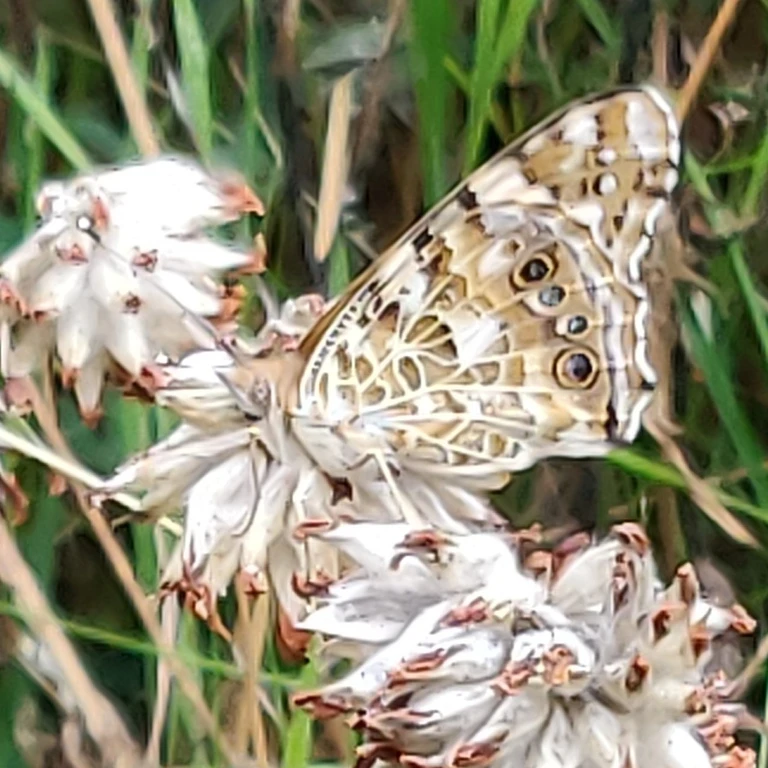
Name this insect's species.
Vanessa cardui
